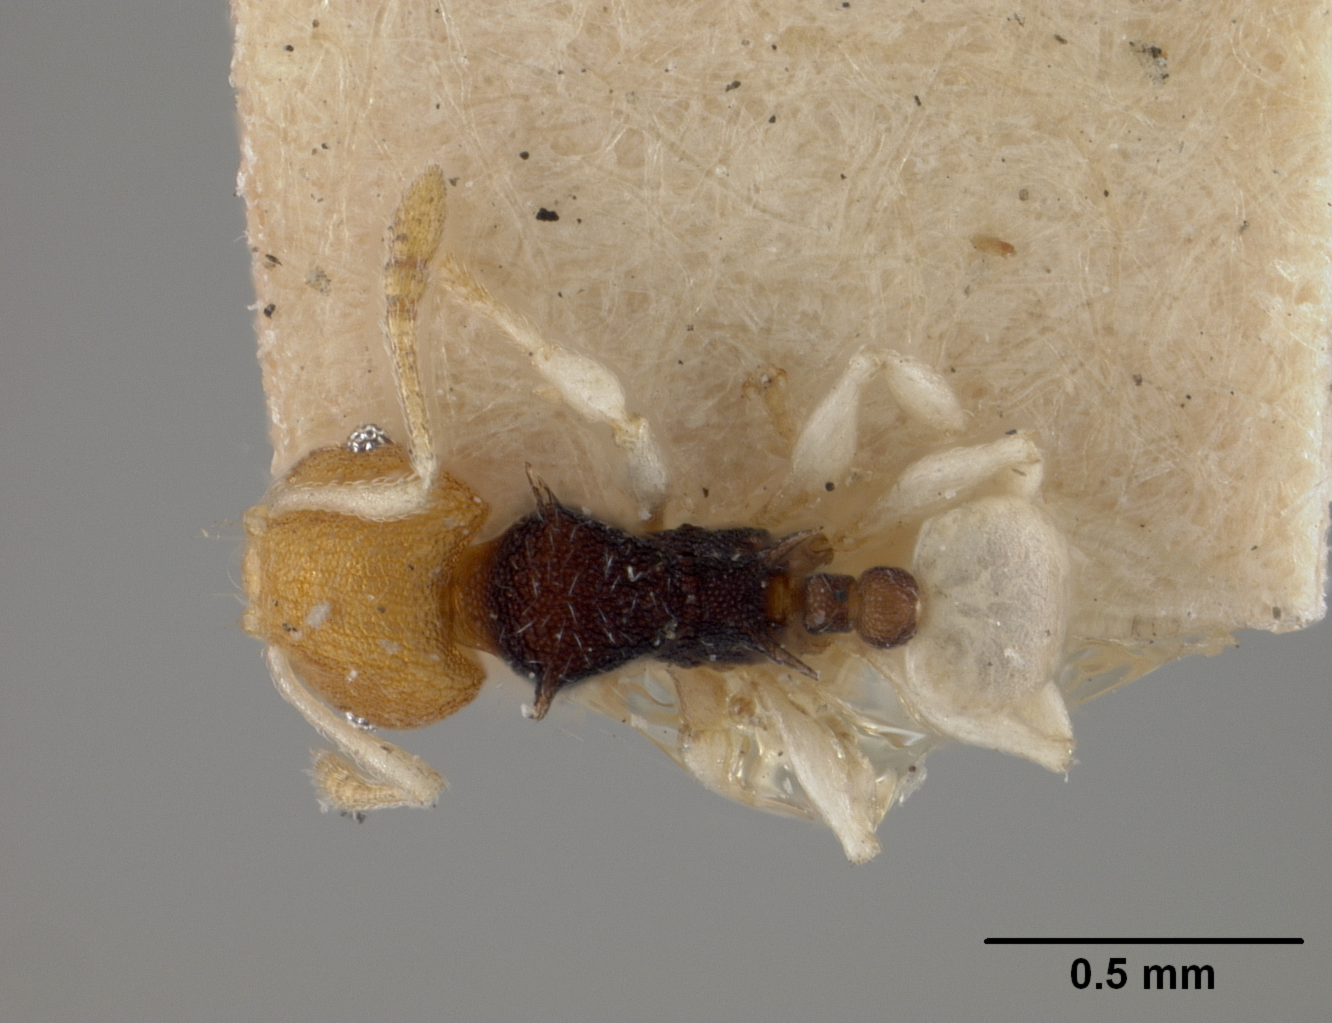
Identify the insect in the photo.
Pheidole isis
